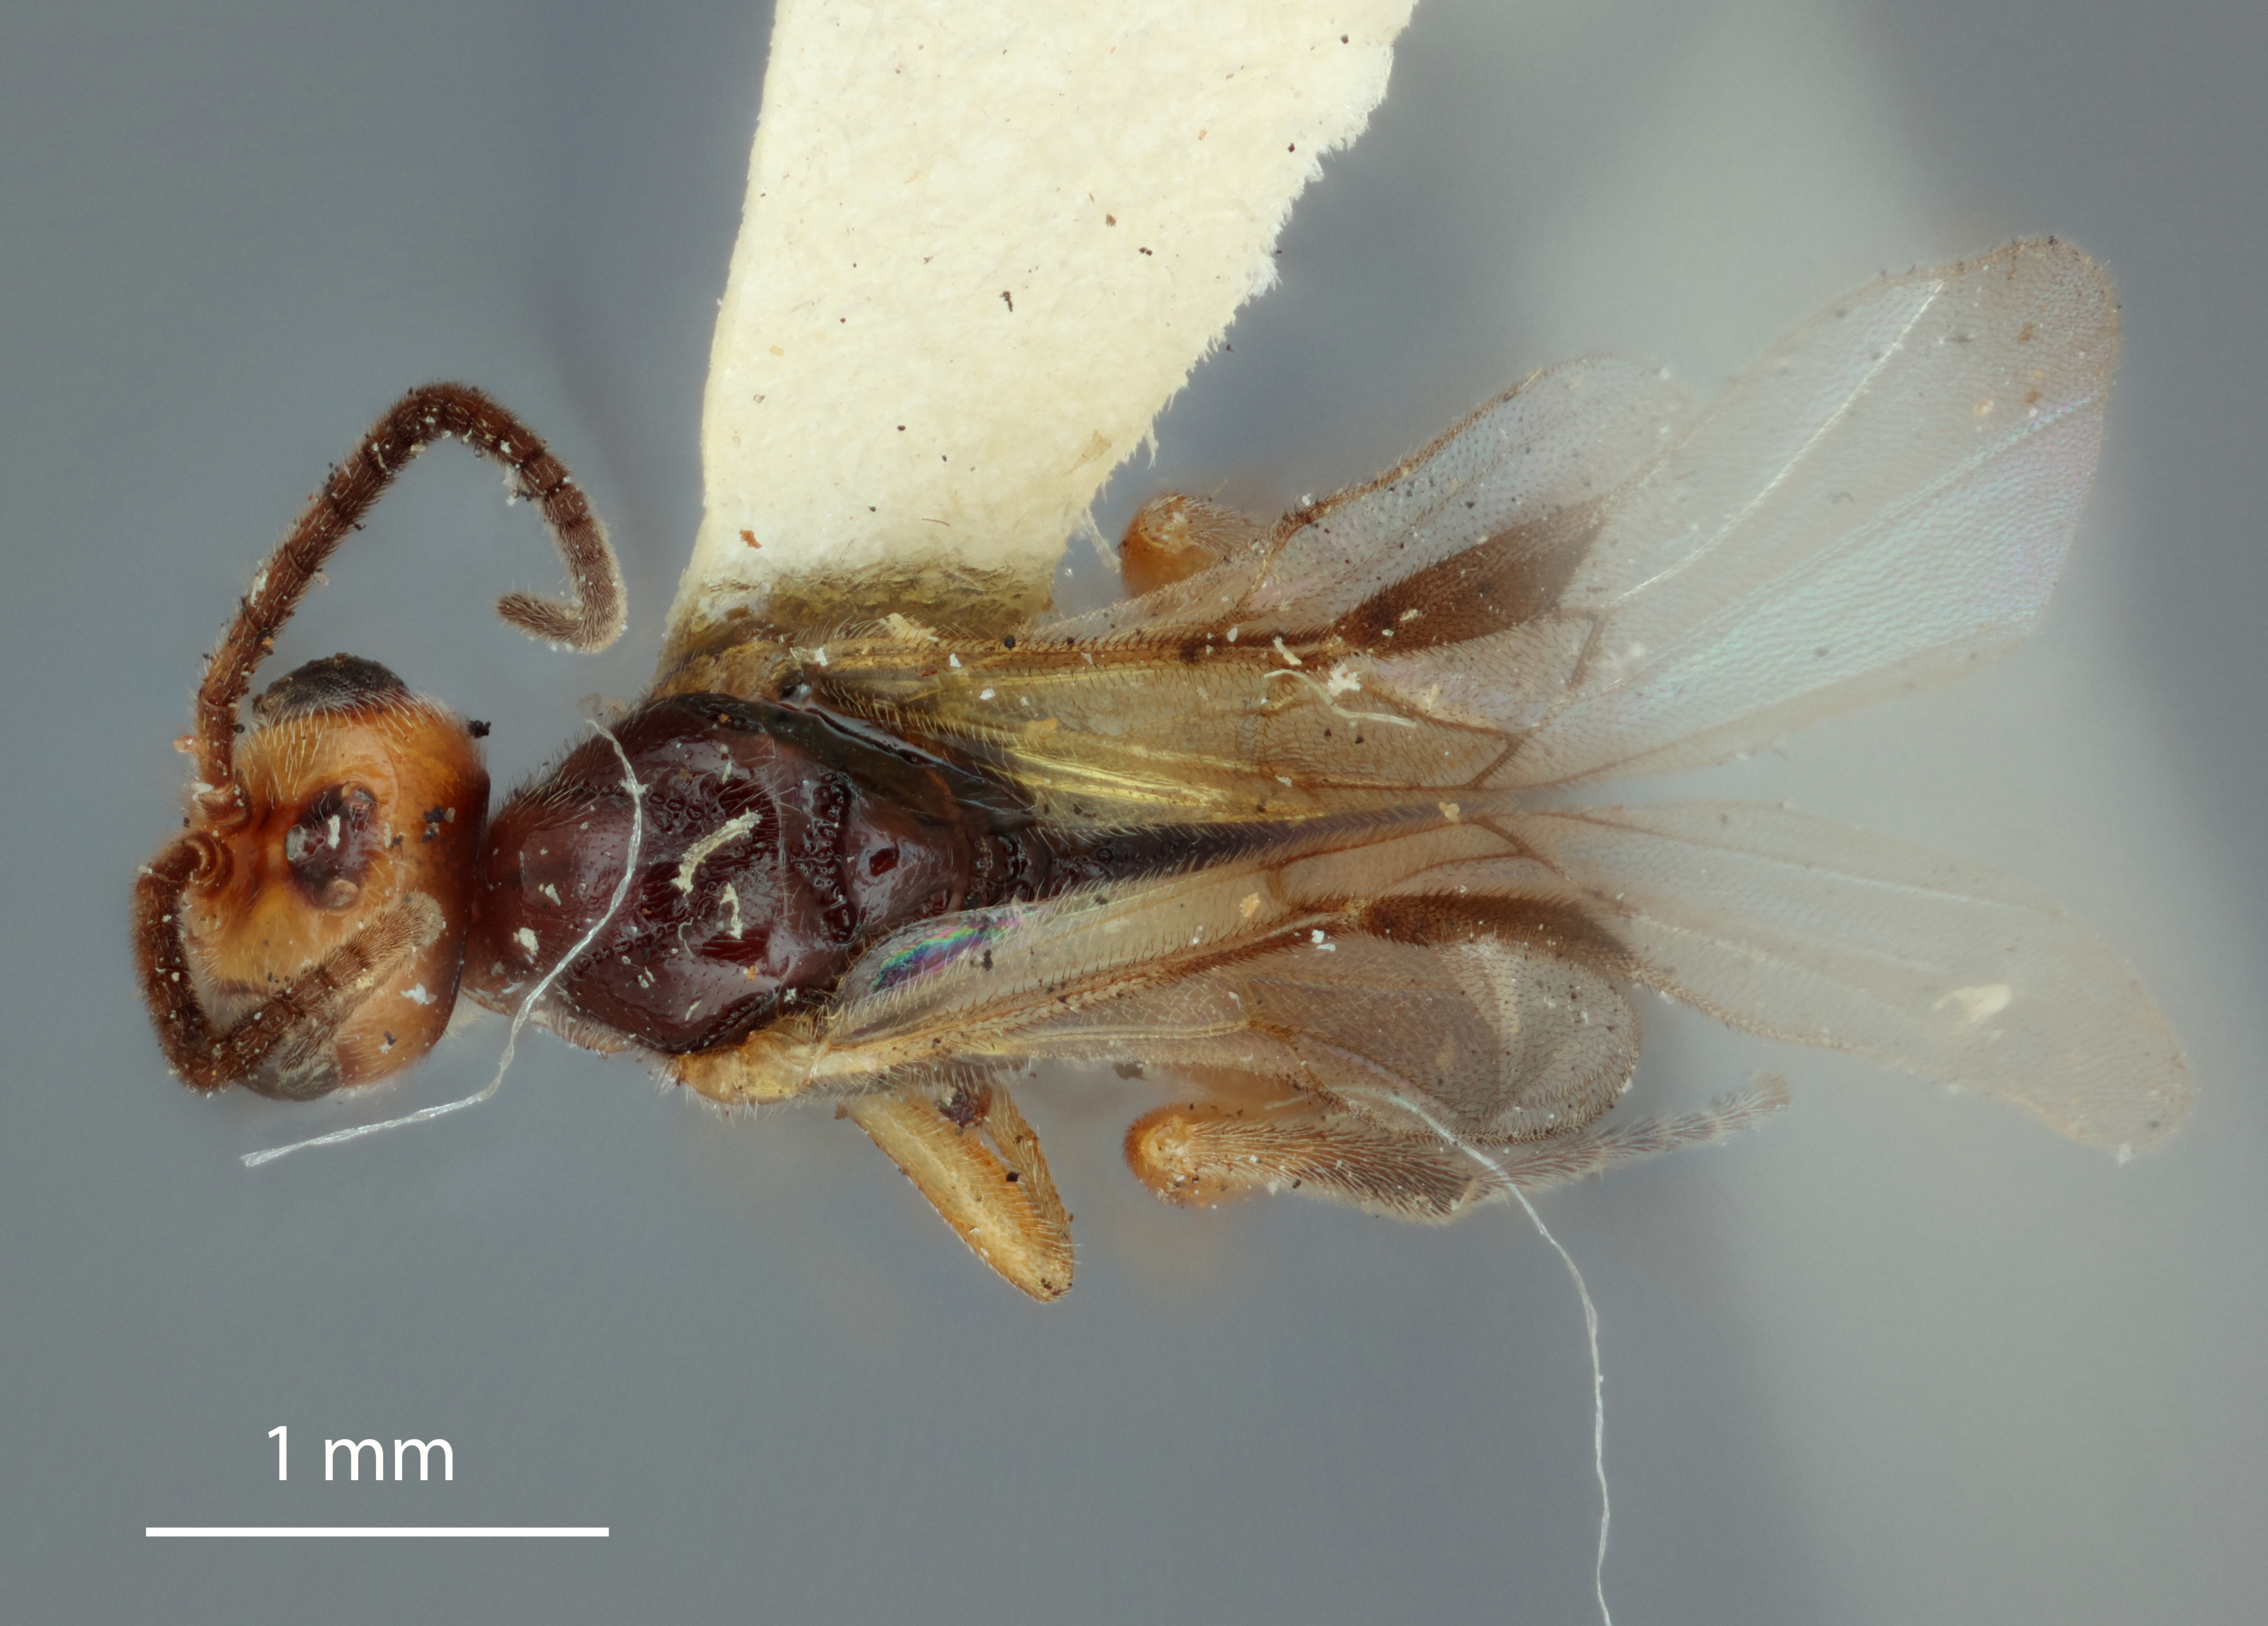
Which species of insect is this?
Aliolus patei
